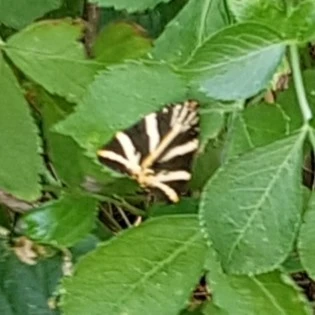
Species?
Euplagia quadripunctaria
